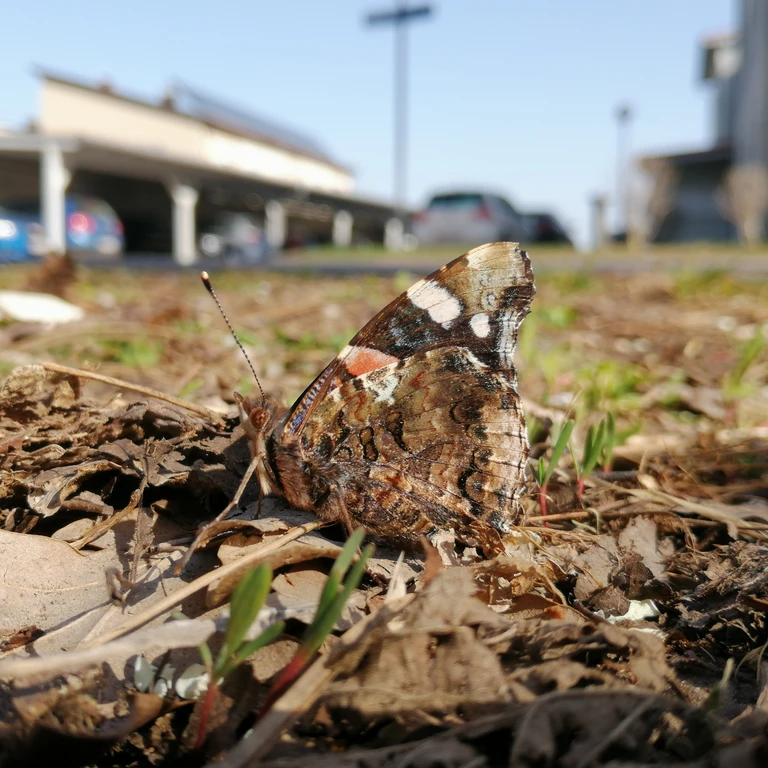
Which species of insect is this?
Vanessa atalanta
